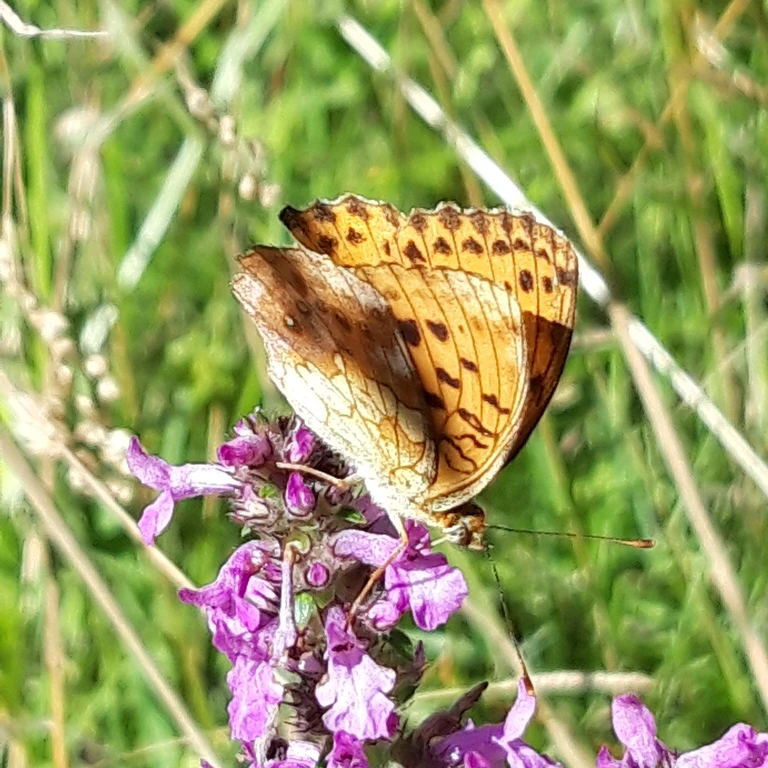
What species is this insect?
Brenthis daphne
